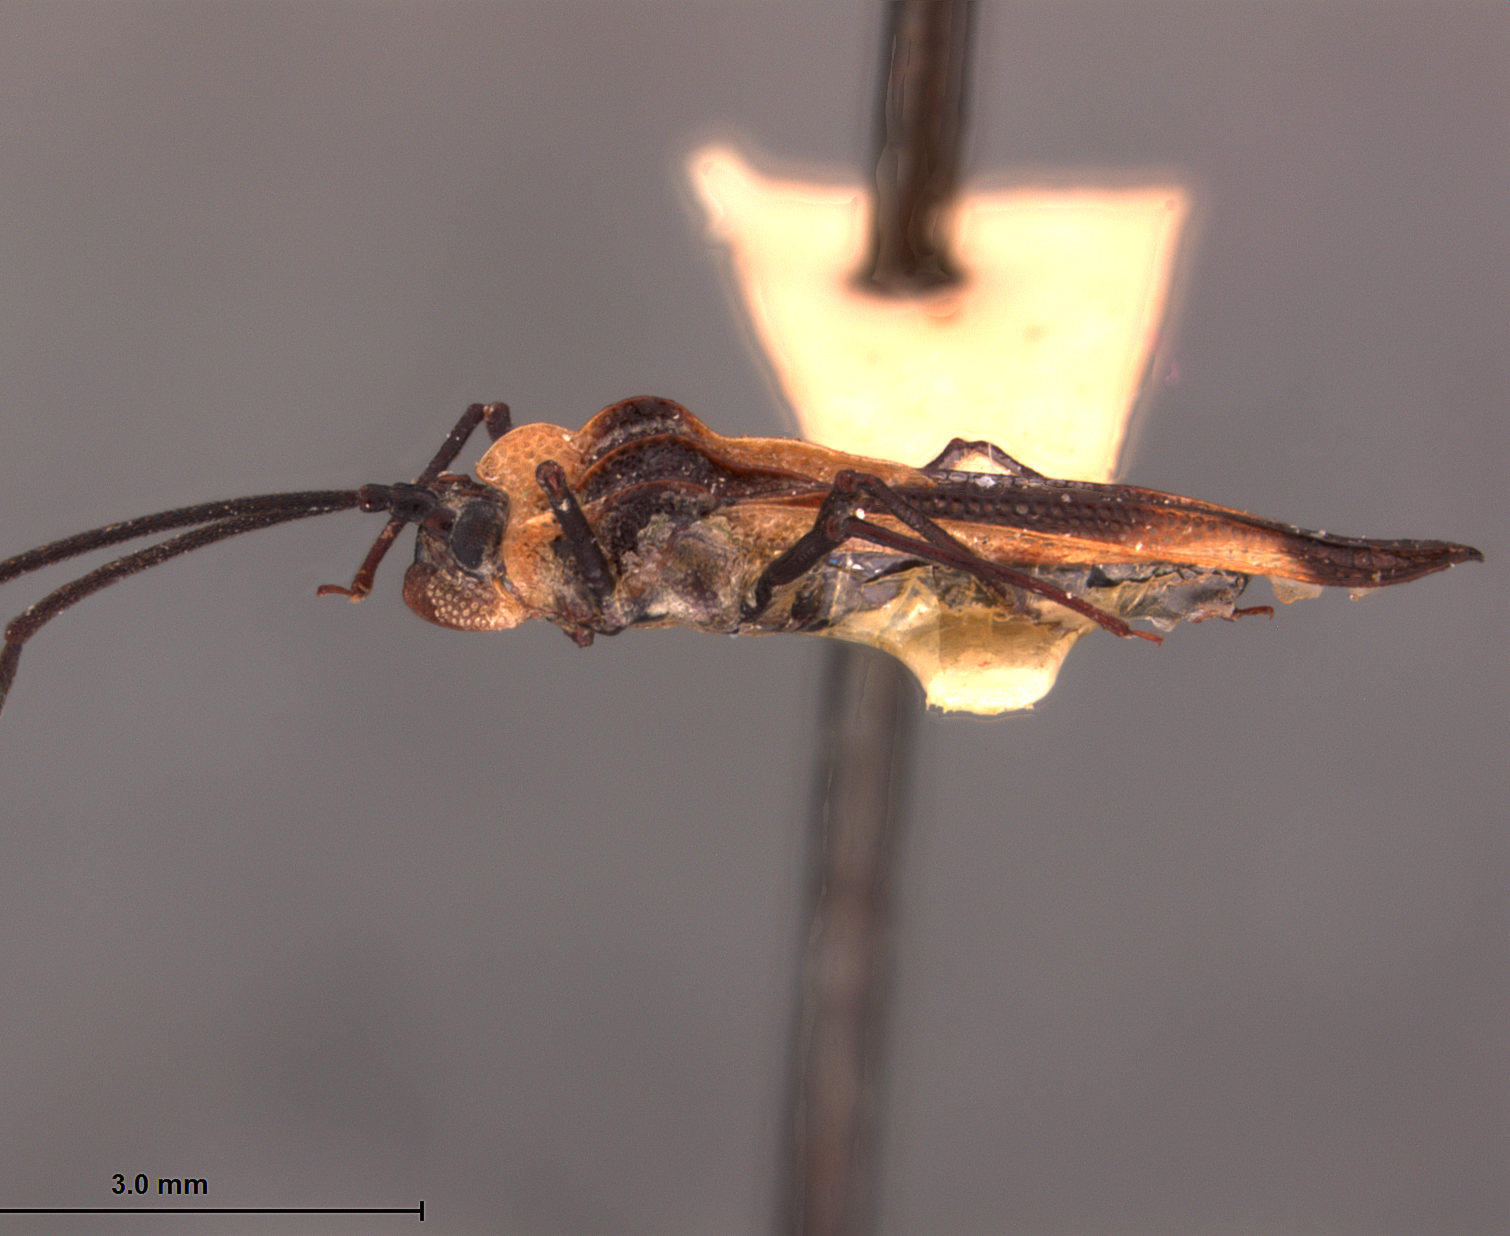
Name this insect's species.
Teleonemia spectabilis
